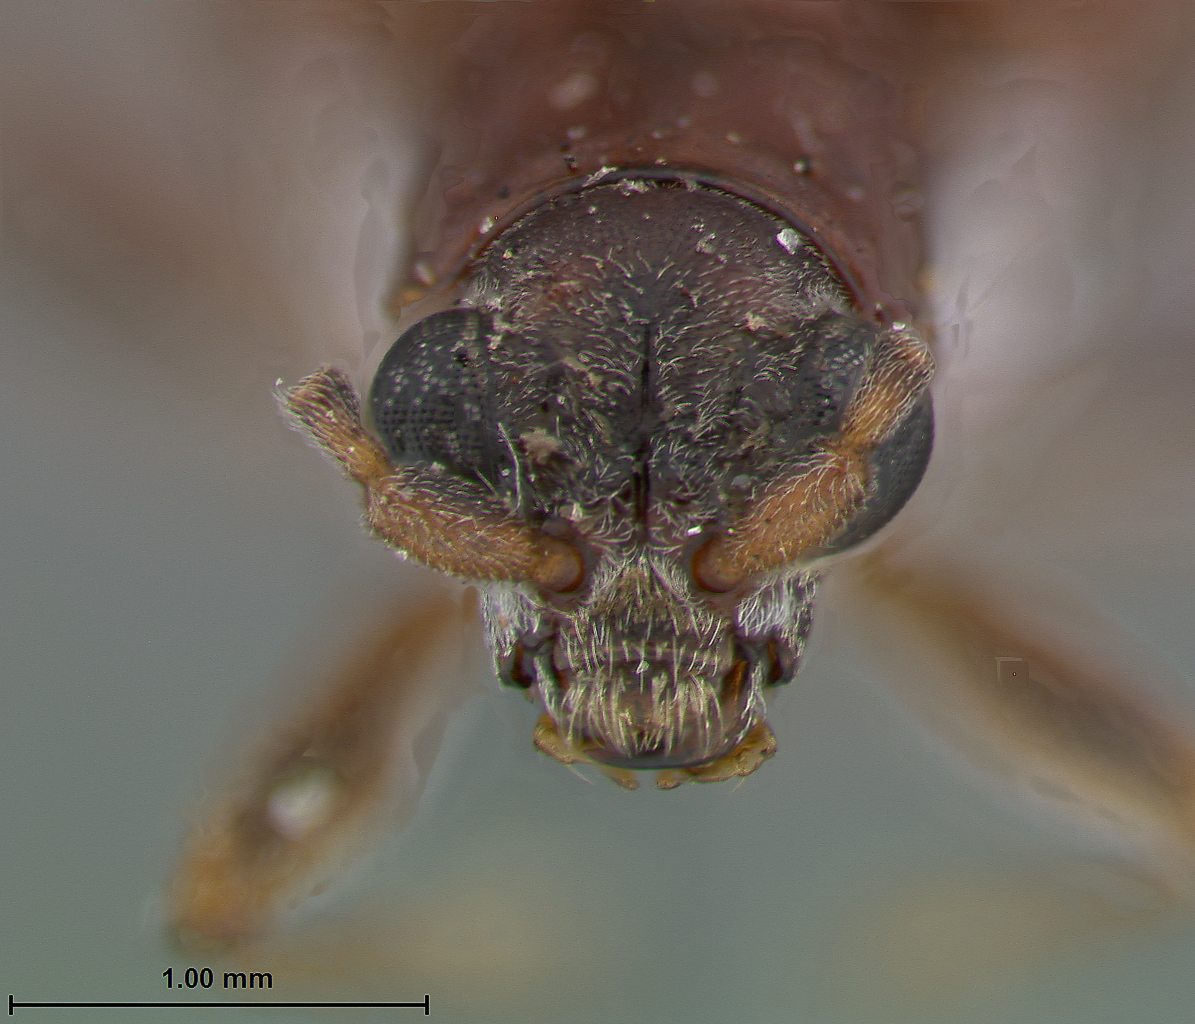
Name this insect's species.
Donacia cincticornis
